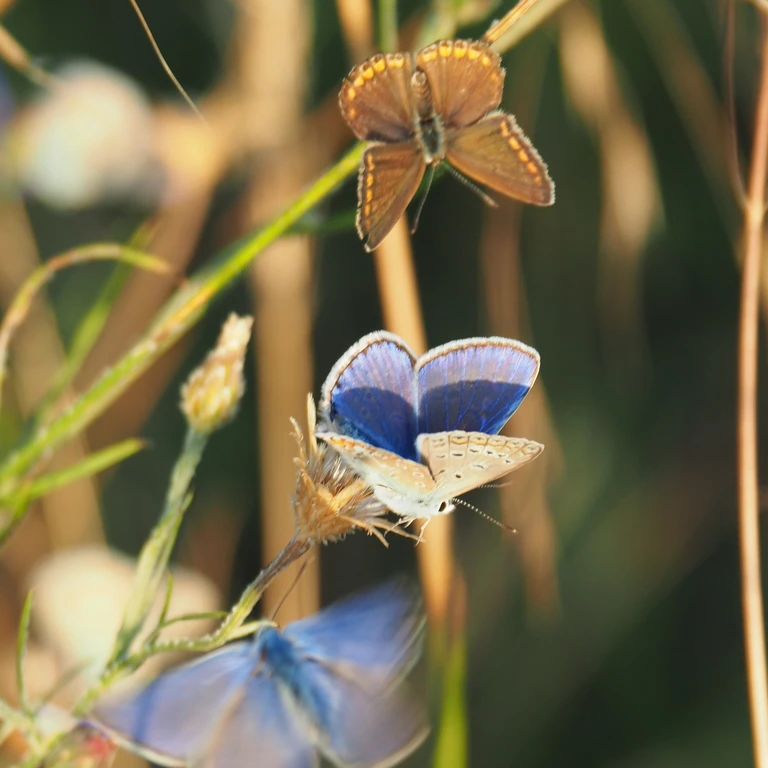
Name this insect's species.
Polyommatus icarus
